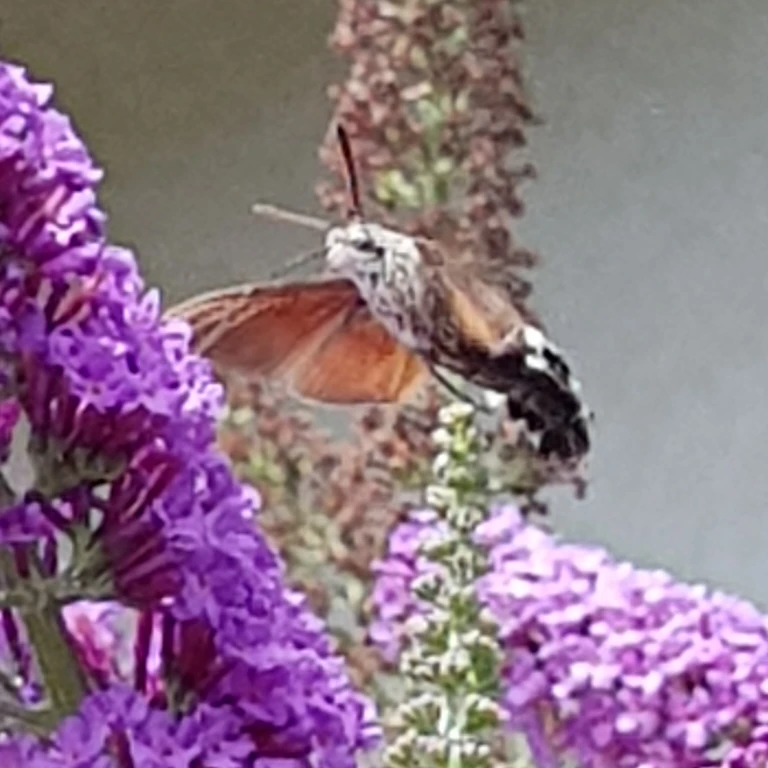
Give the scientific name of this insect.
Macroglossum stellatarum
